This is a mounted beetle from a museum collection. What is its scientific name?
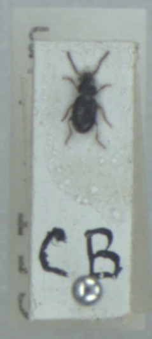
Bembidion gilvipes
